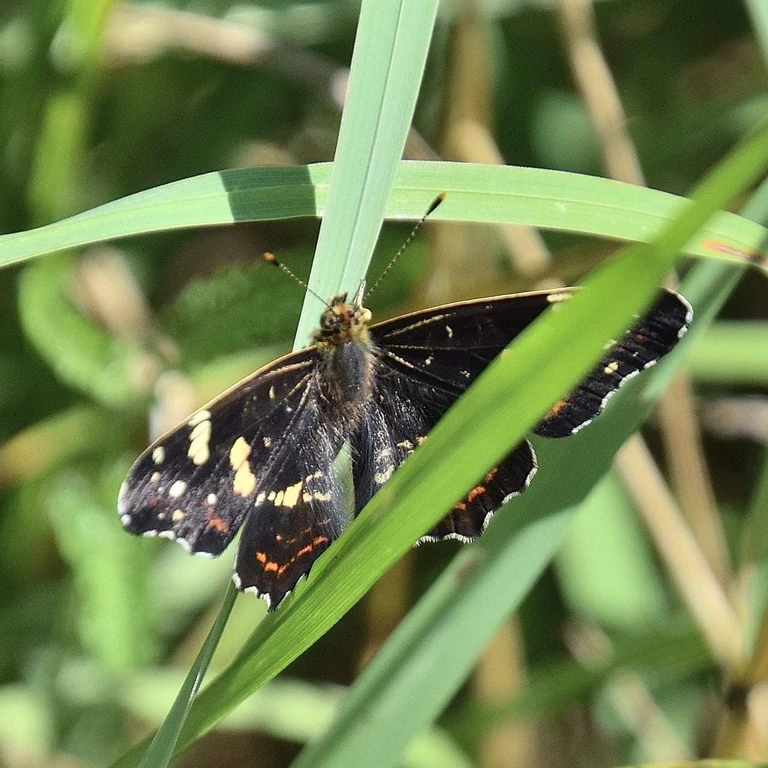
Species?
Araschnia levana
